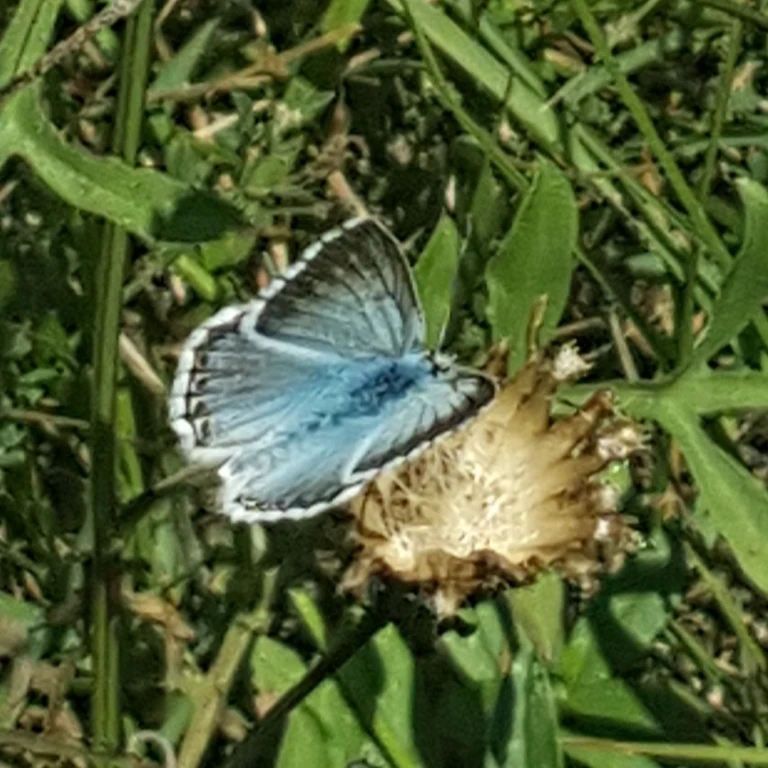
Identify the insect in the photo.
Lysandra coridon
